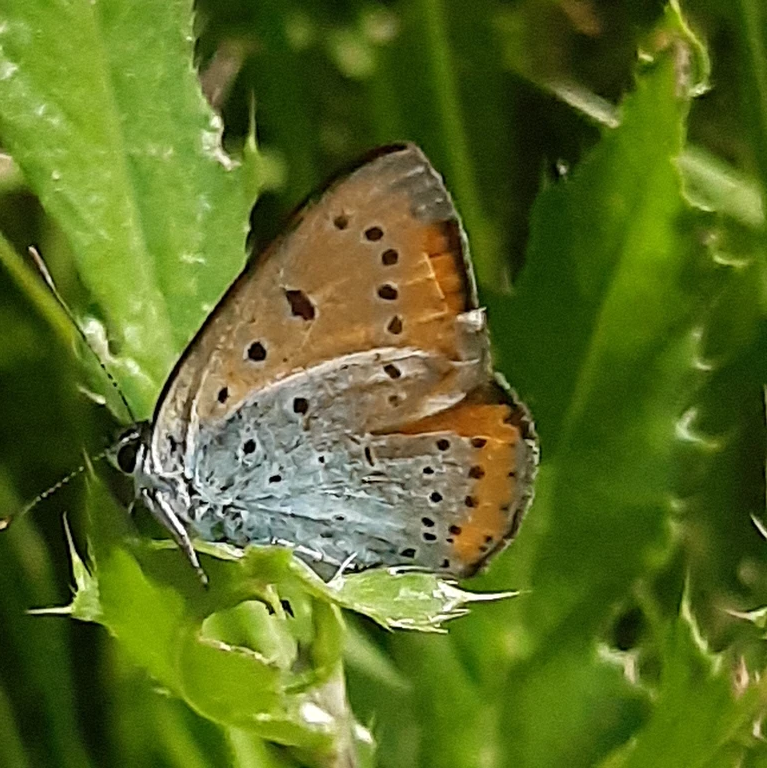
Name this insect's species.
Lycaena dispar
